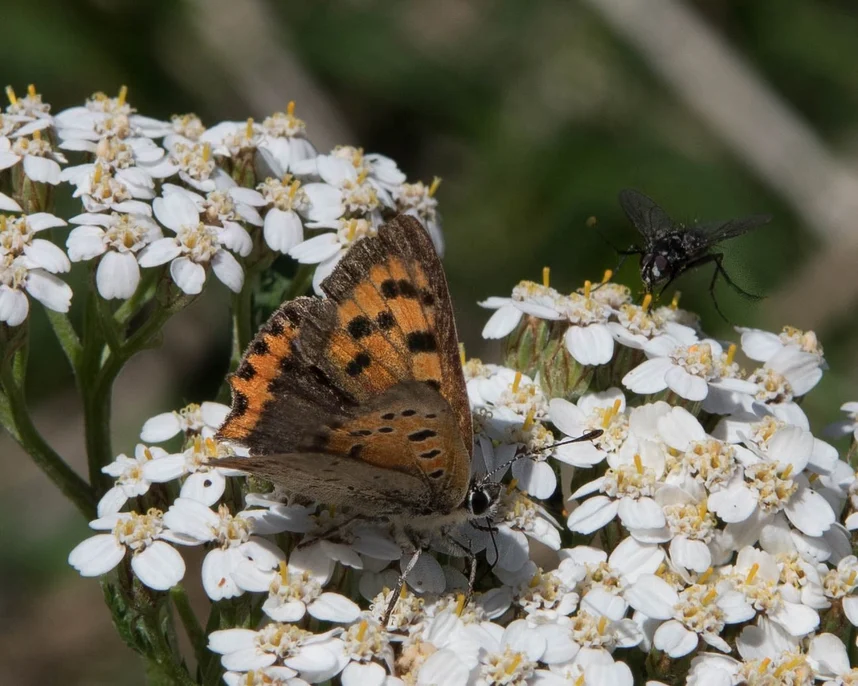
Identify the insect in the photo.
Lycaena phlaeas
